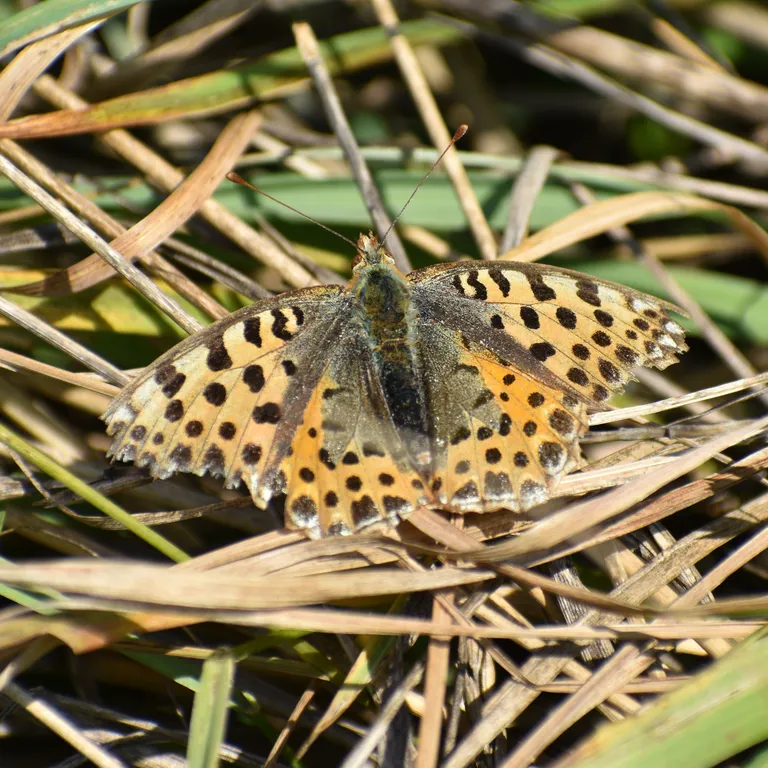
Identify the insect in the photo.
Issoria lathonia
